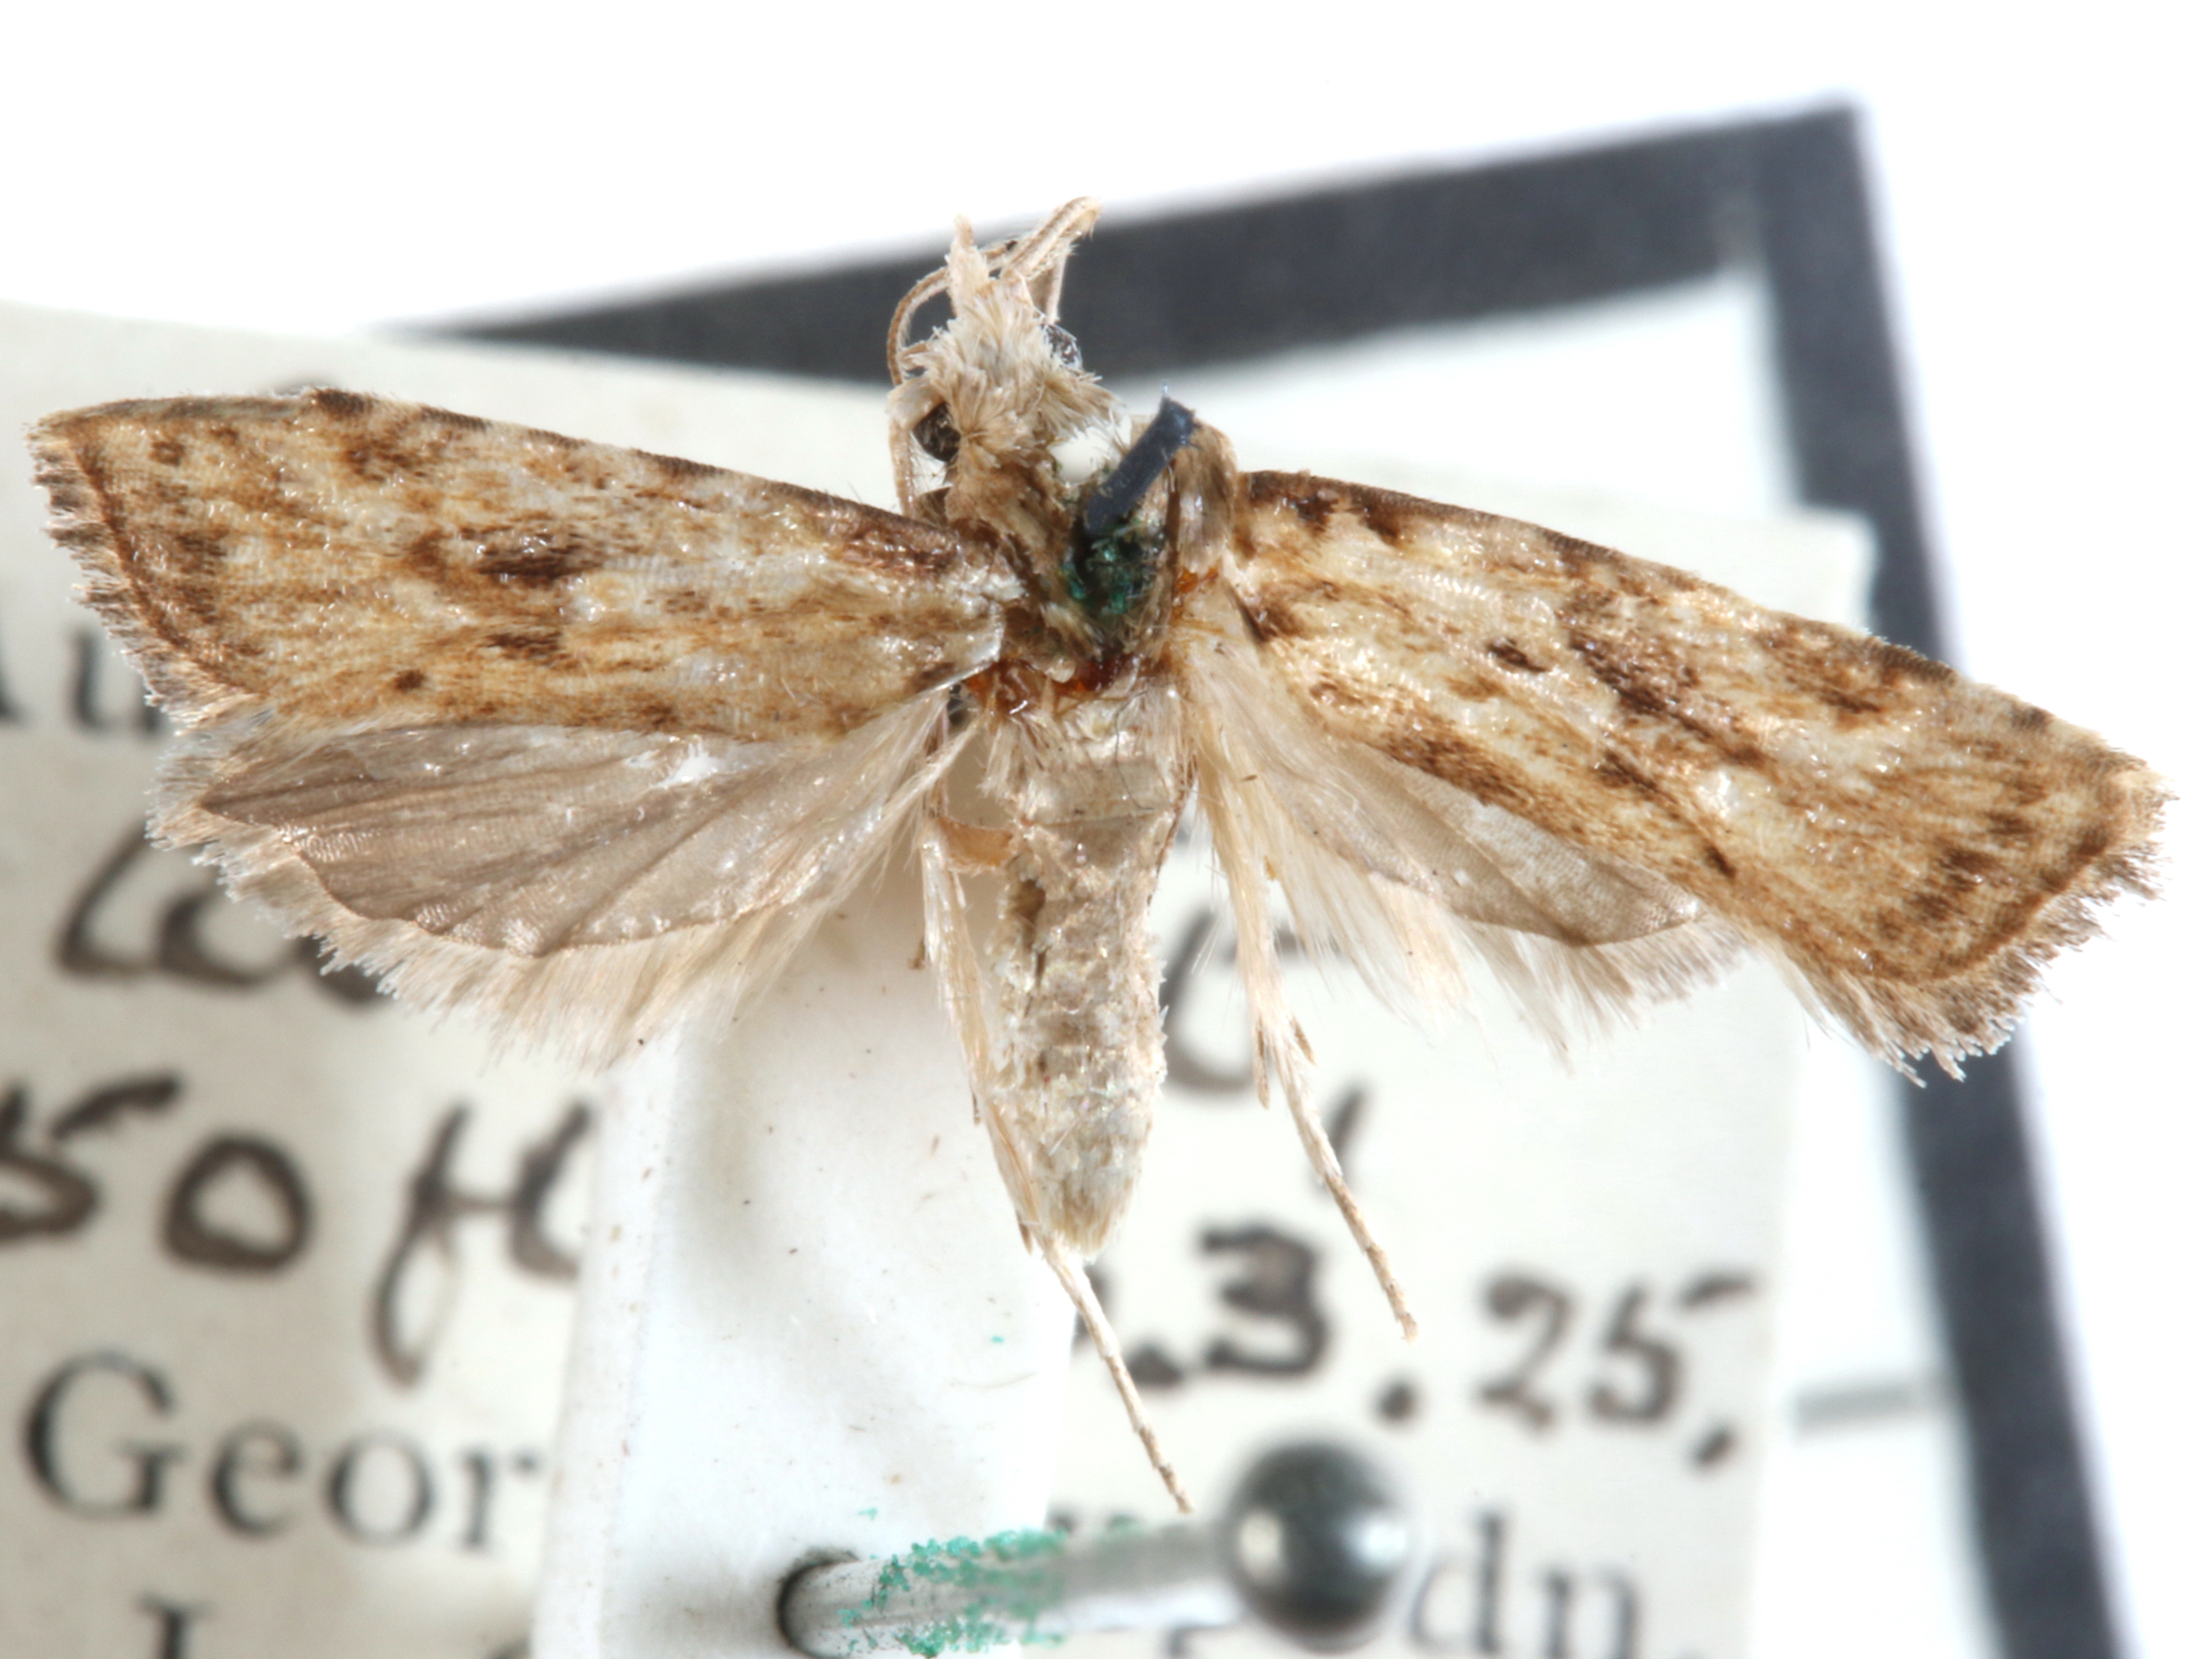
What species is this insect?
Peragrarchis pelograpta
